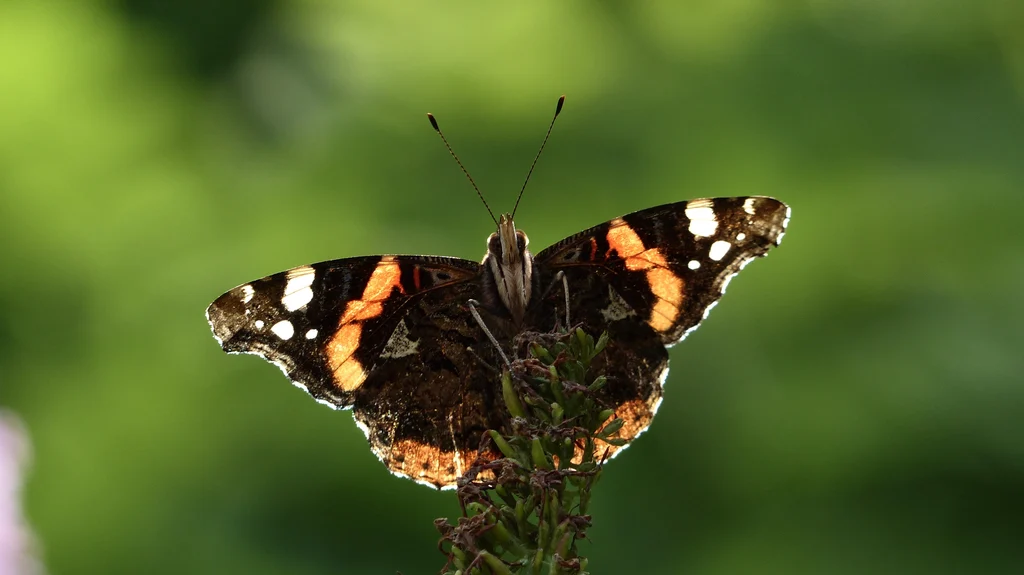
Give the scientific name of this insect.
Vanessa atalanta
